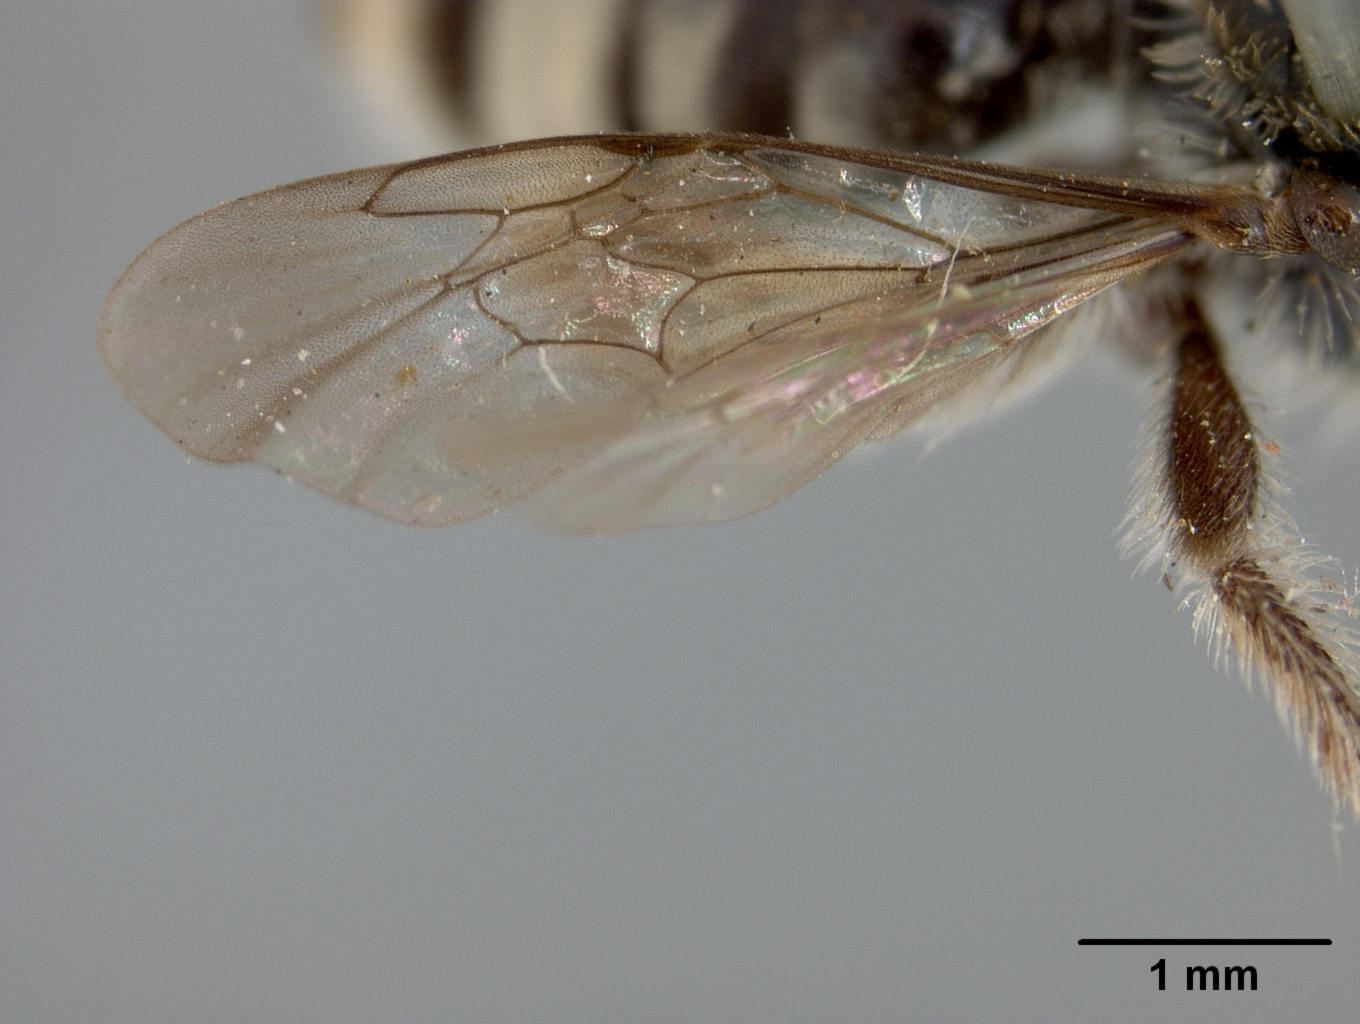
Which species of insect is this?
Exomalopsis albovittata
